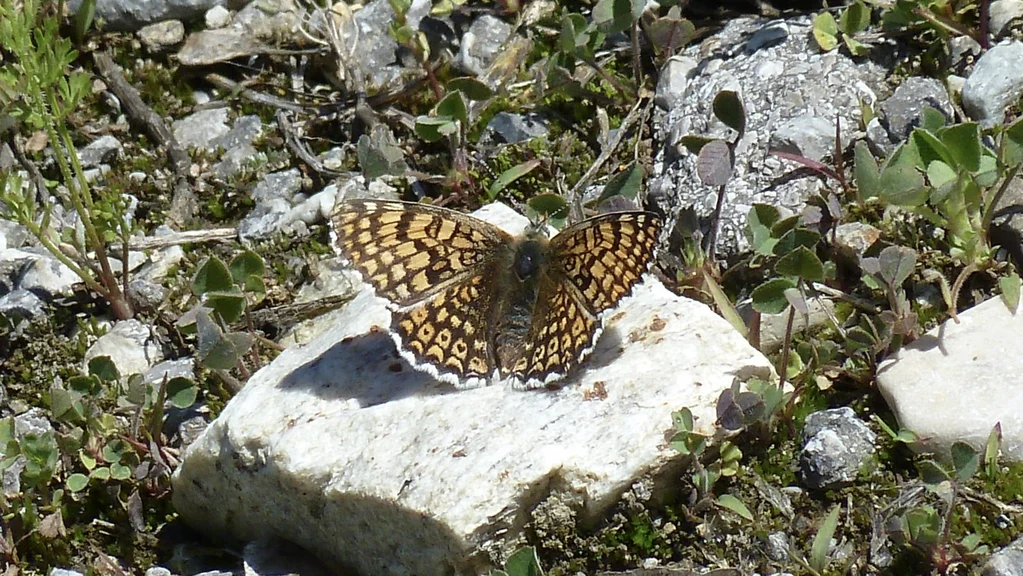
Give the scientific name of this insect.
Melitaea cinxia
